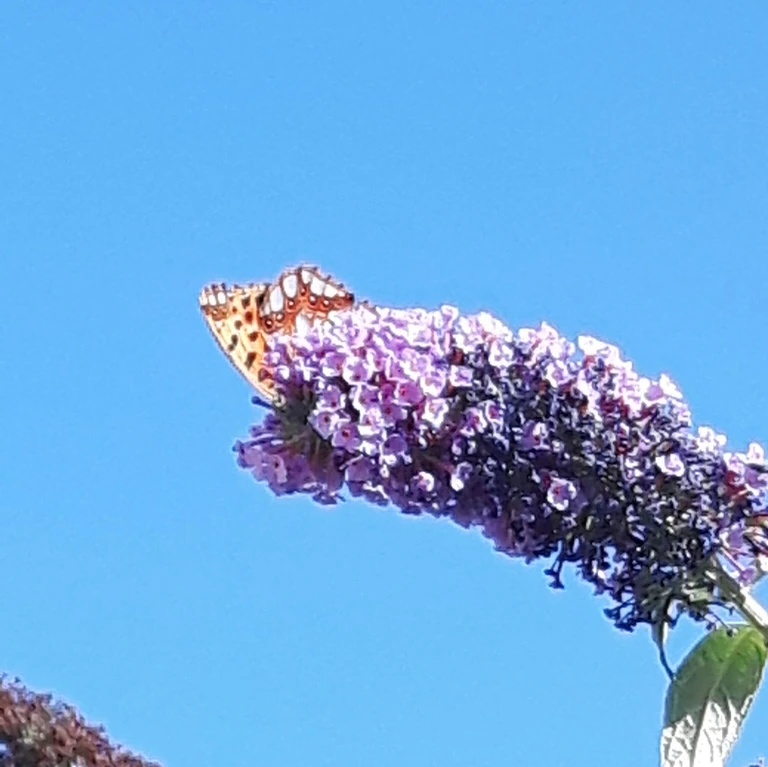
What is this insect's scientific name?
Issoria lathonia
